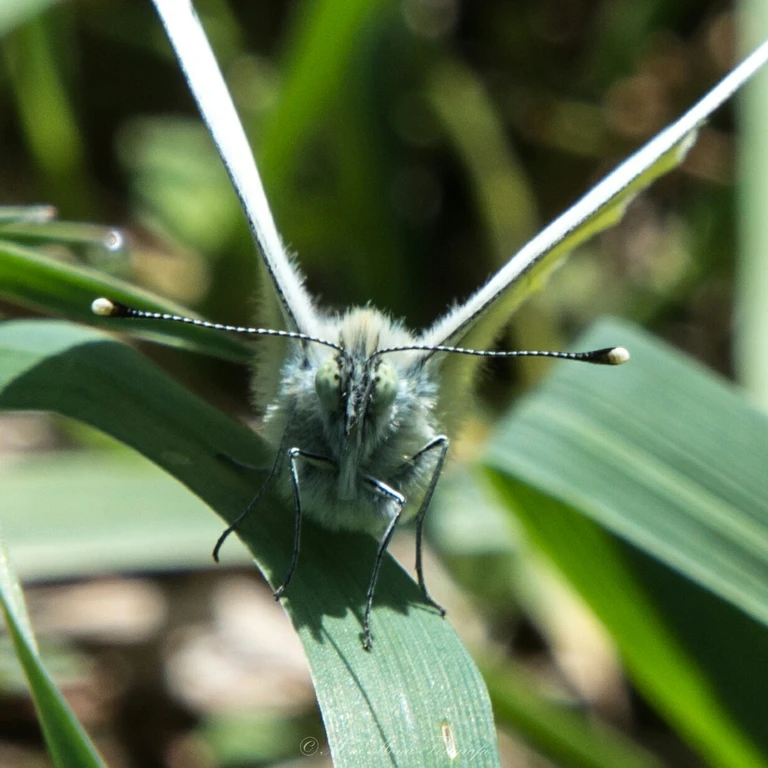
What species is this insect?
Pieris napi
